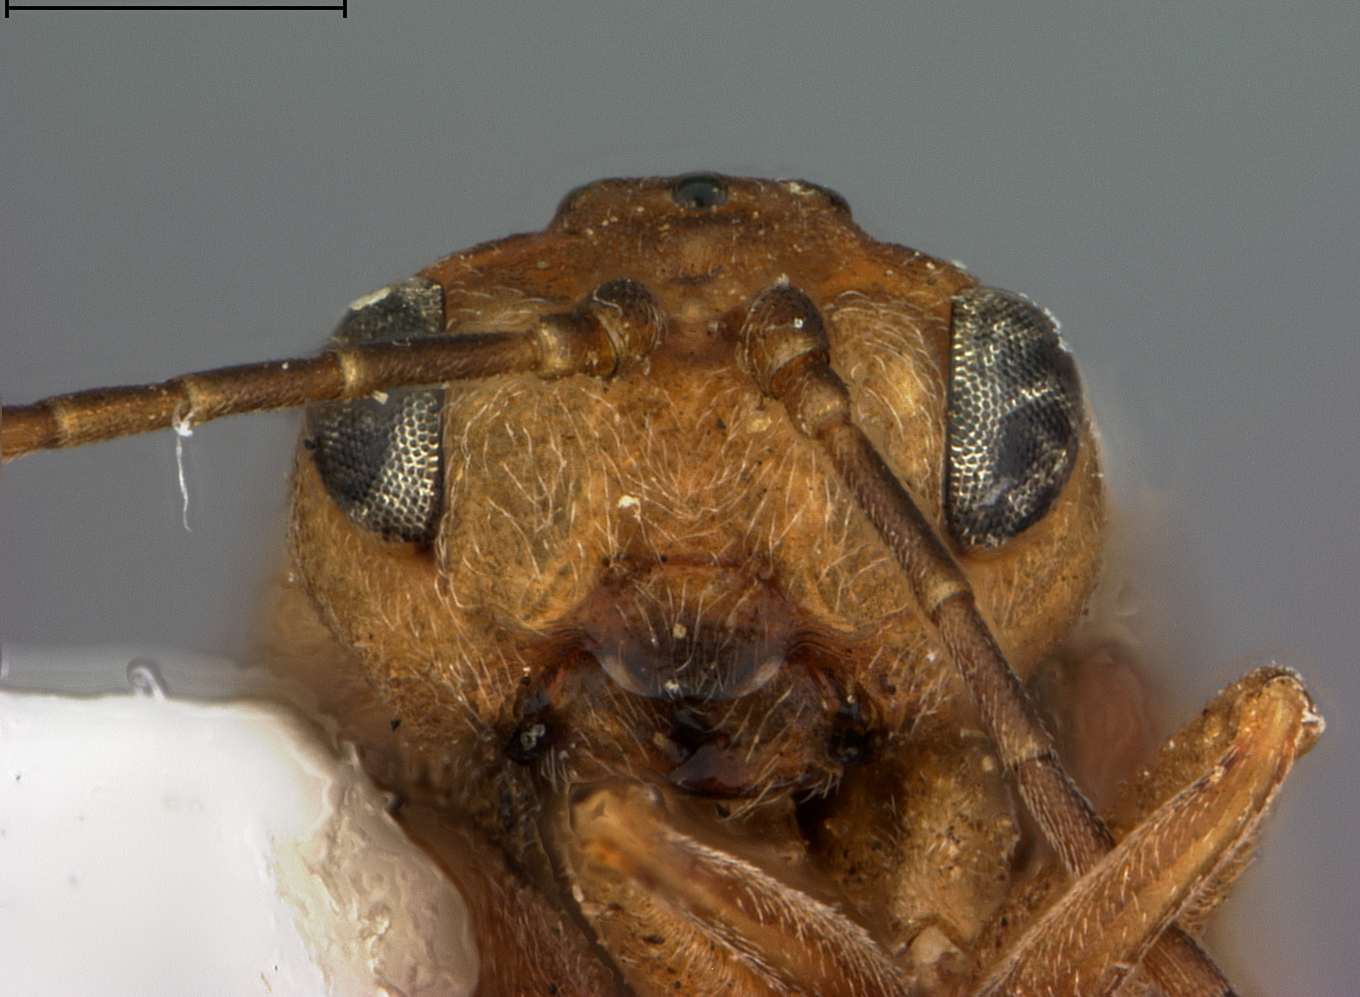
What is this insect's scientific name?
Callirhytis middletoni
